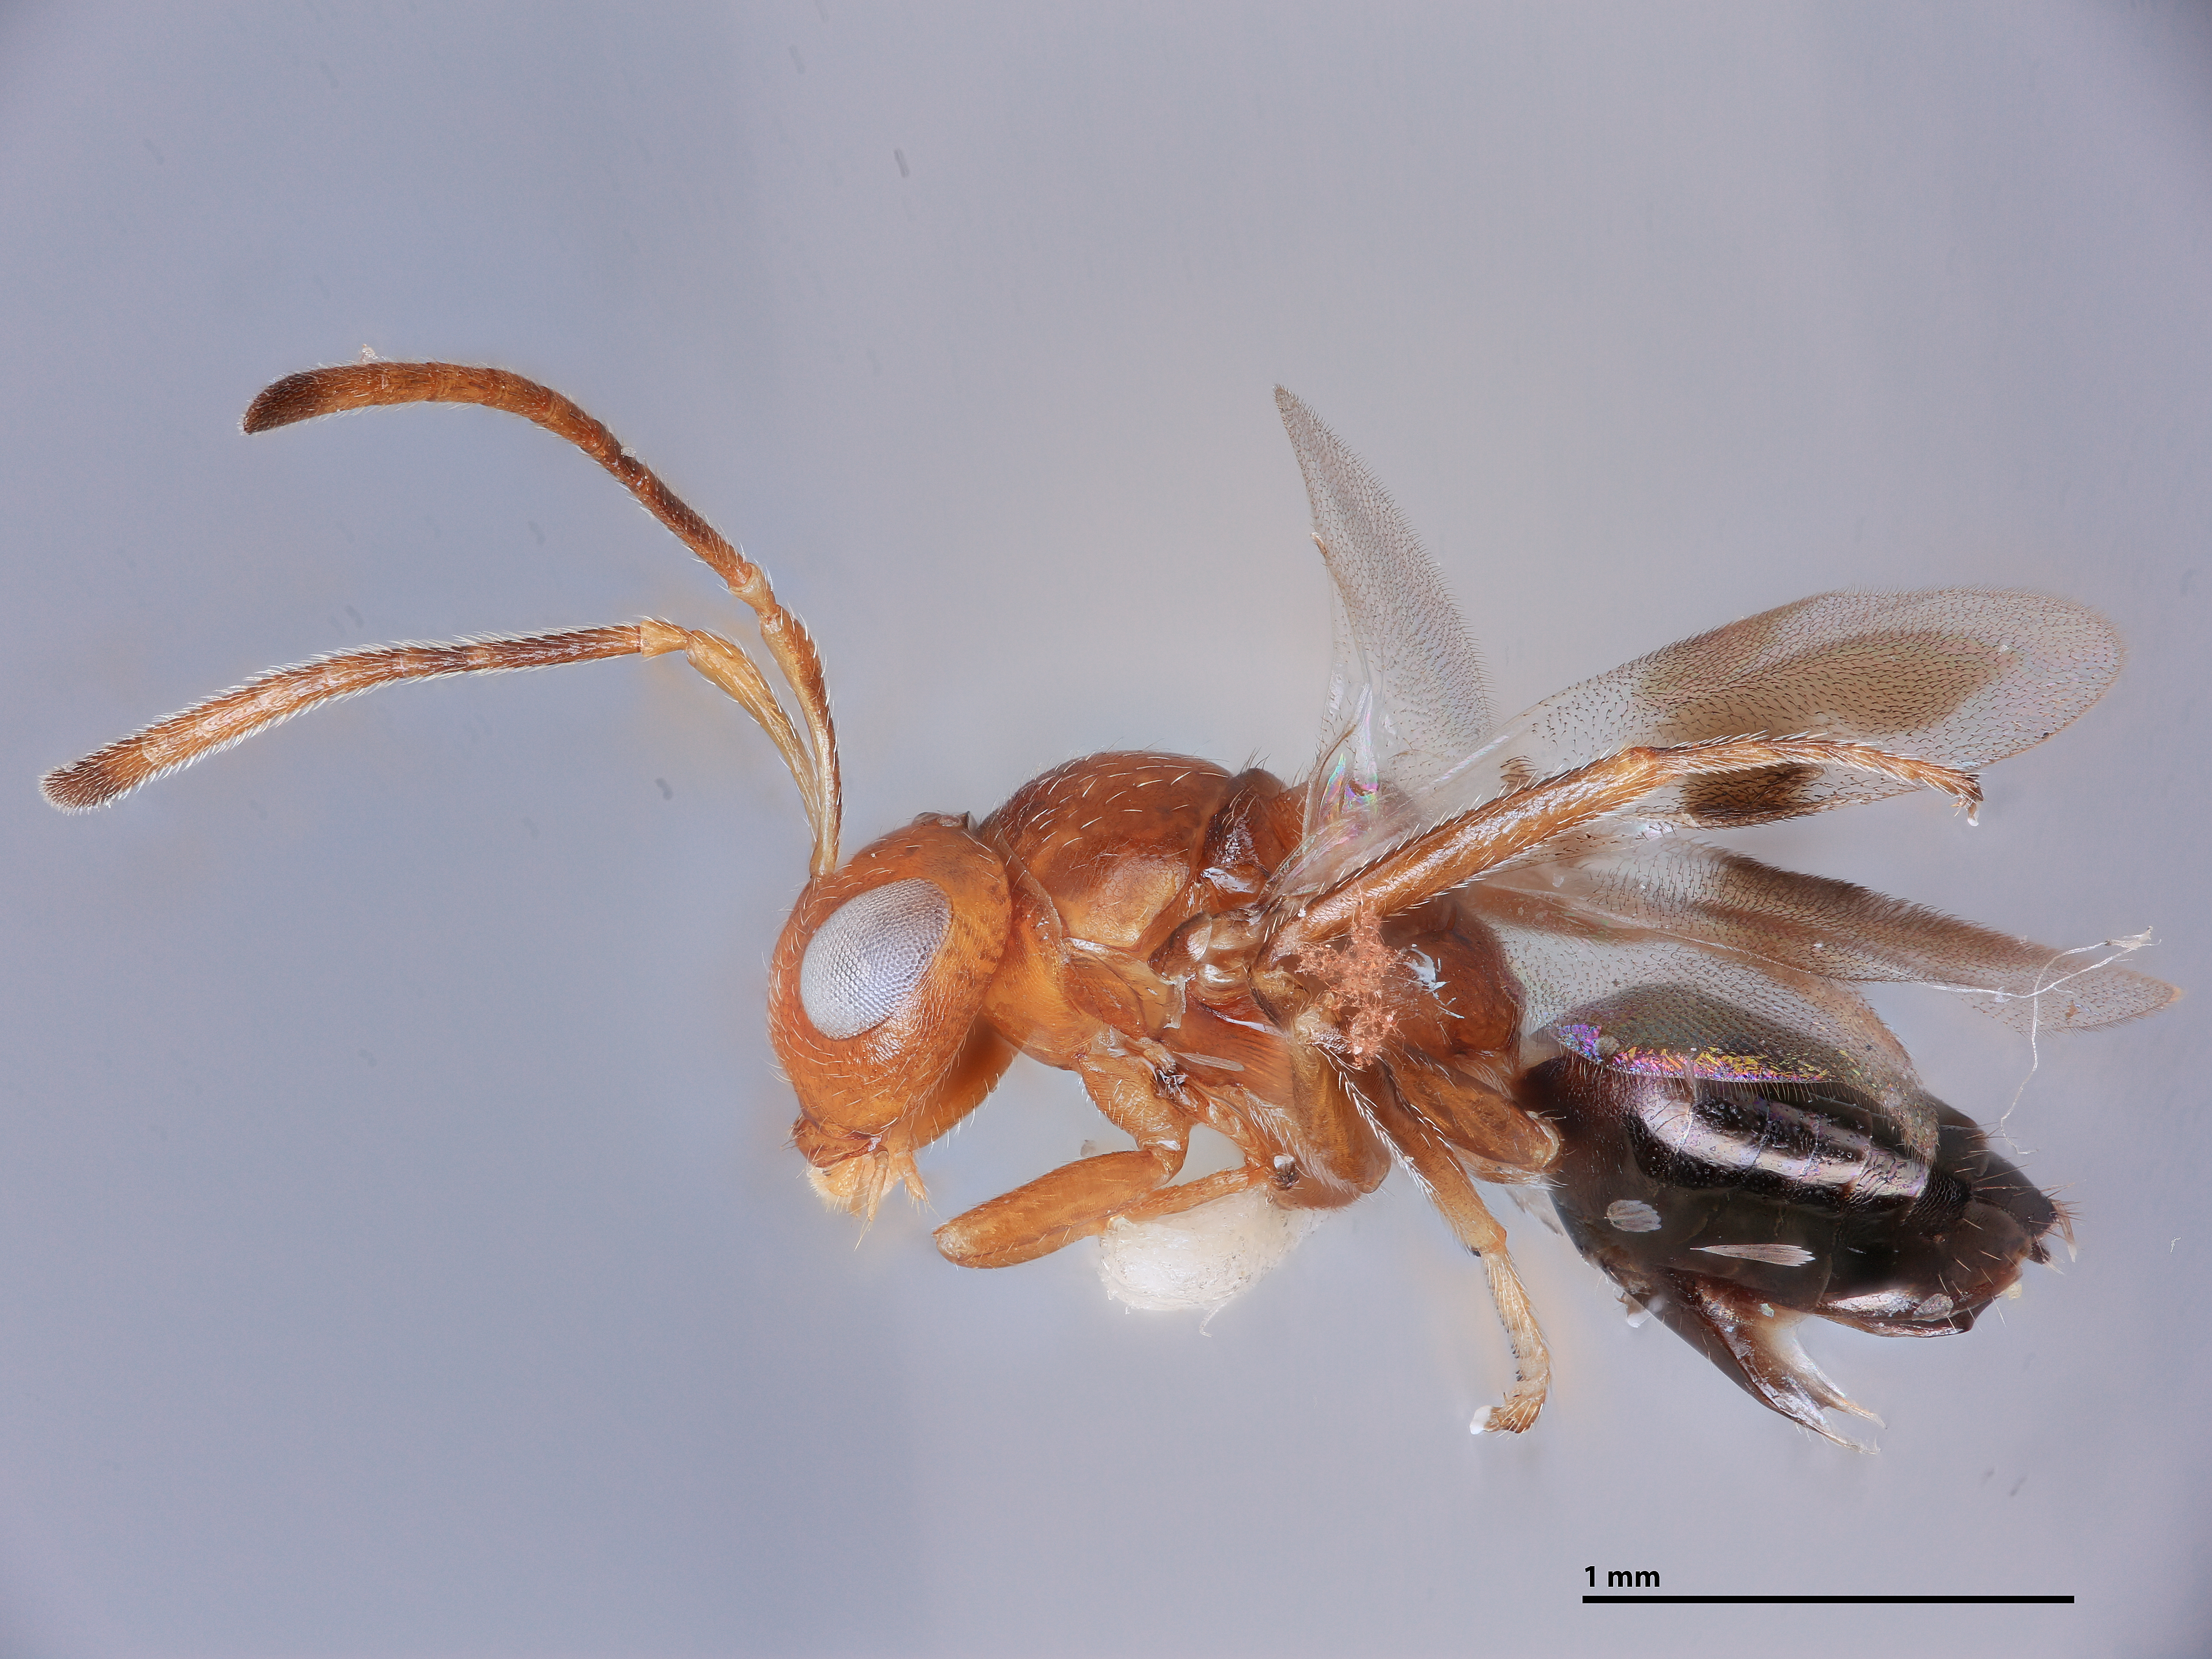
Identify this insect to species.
Hexacladia hilaris
